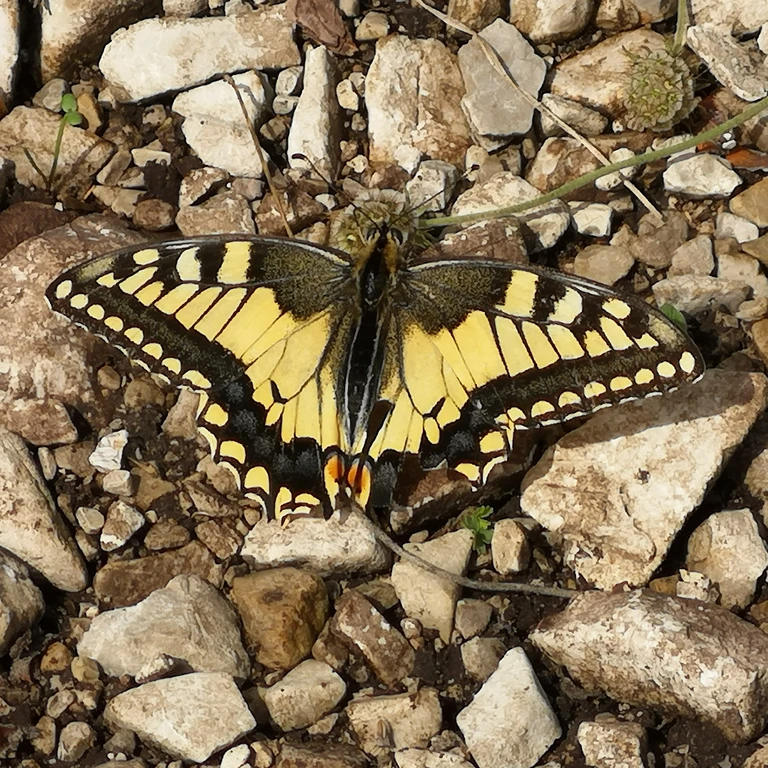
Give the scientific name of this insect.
Papilio machaon
